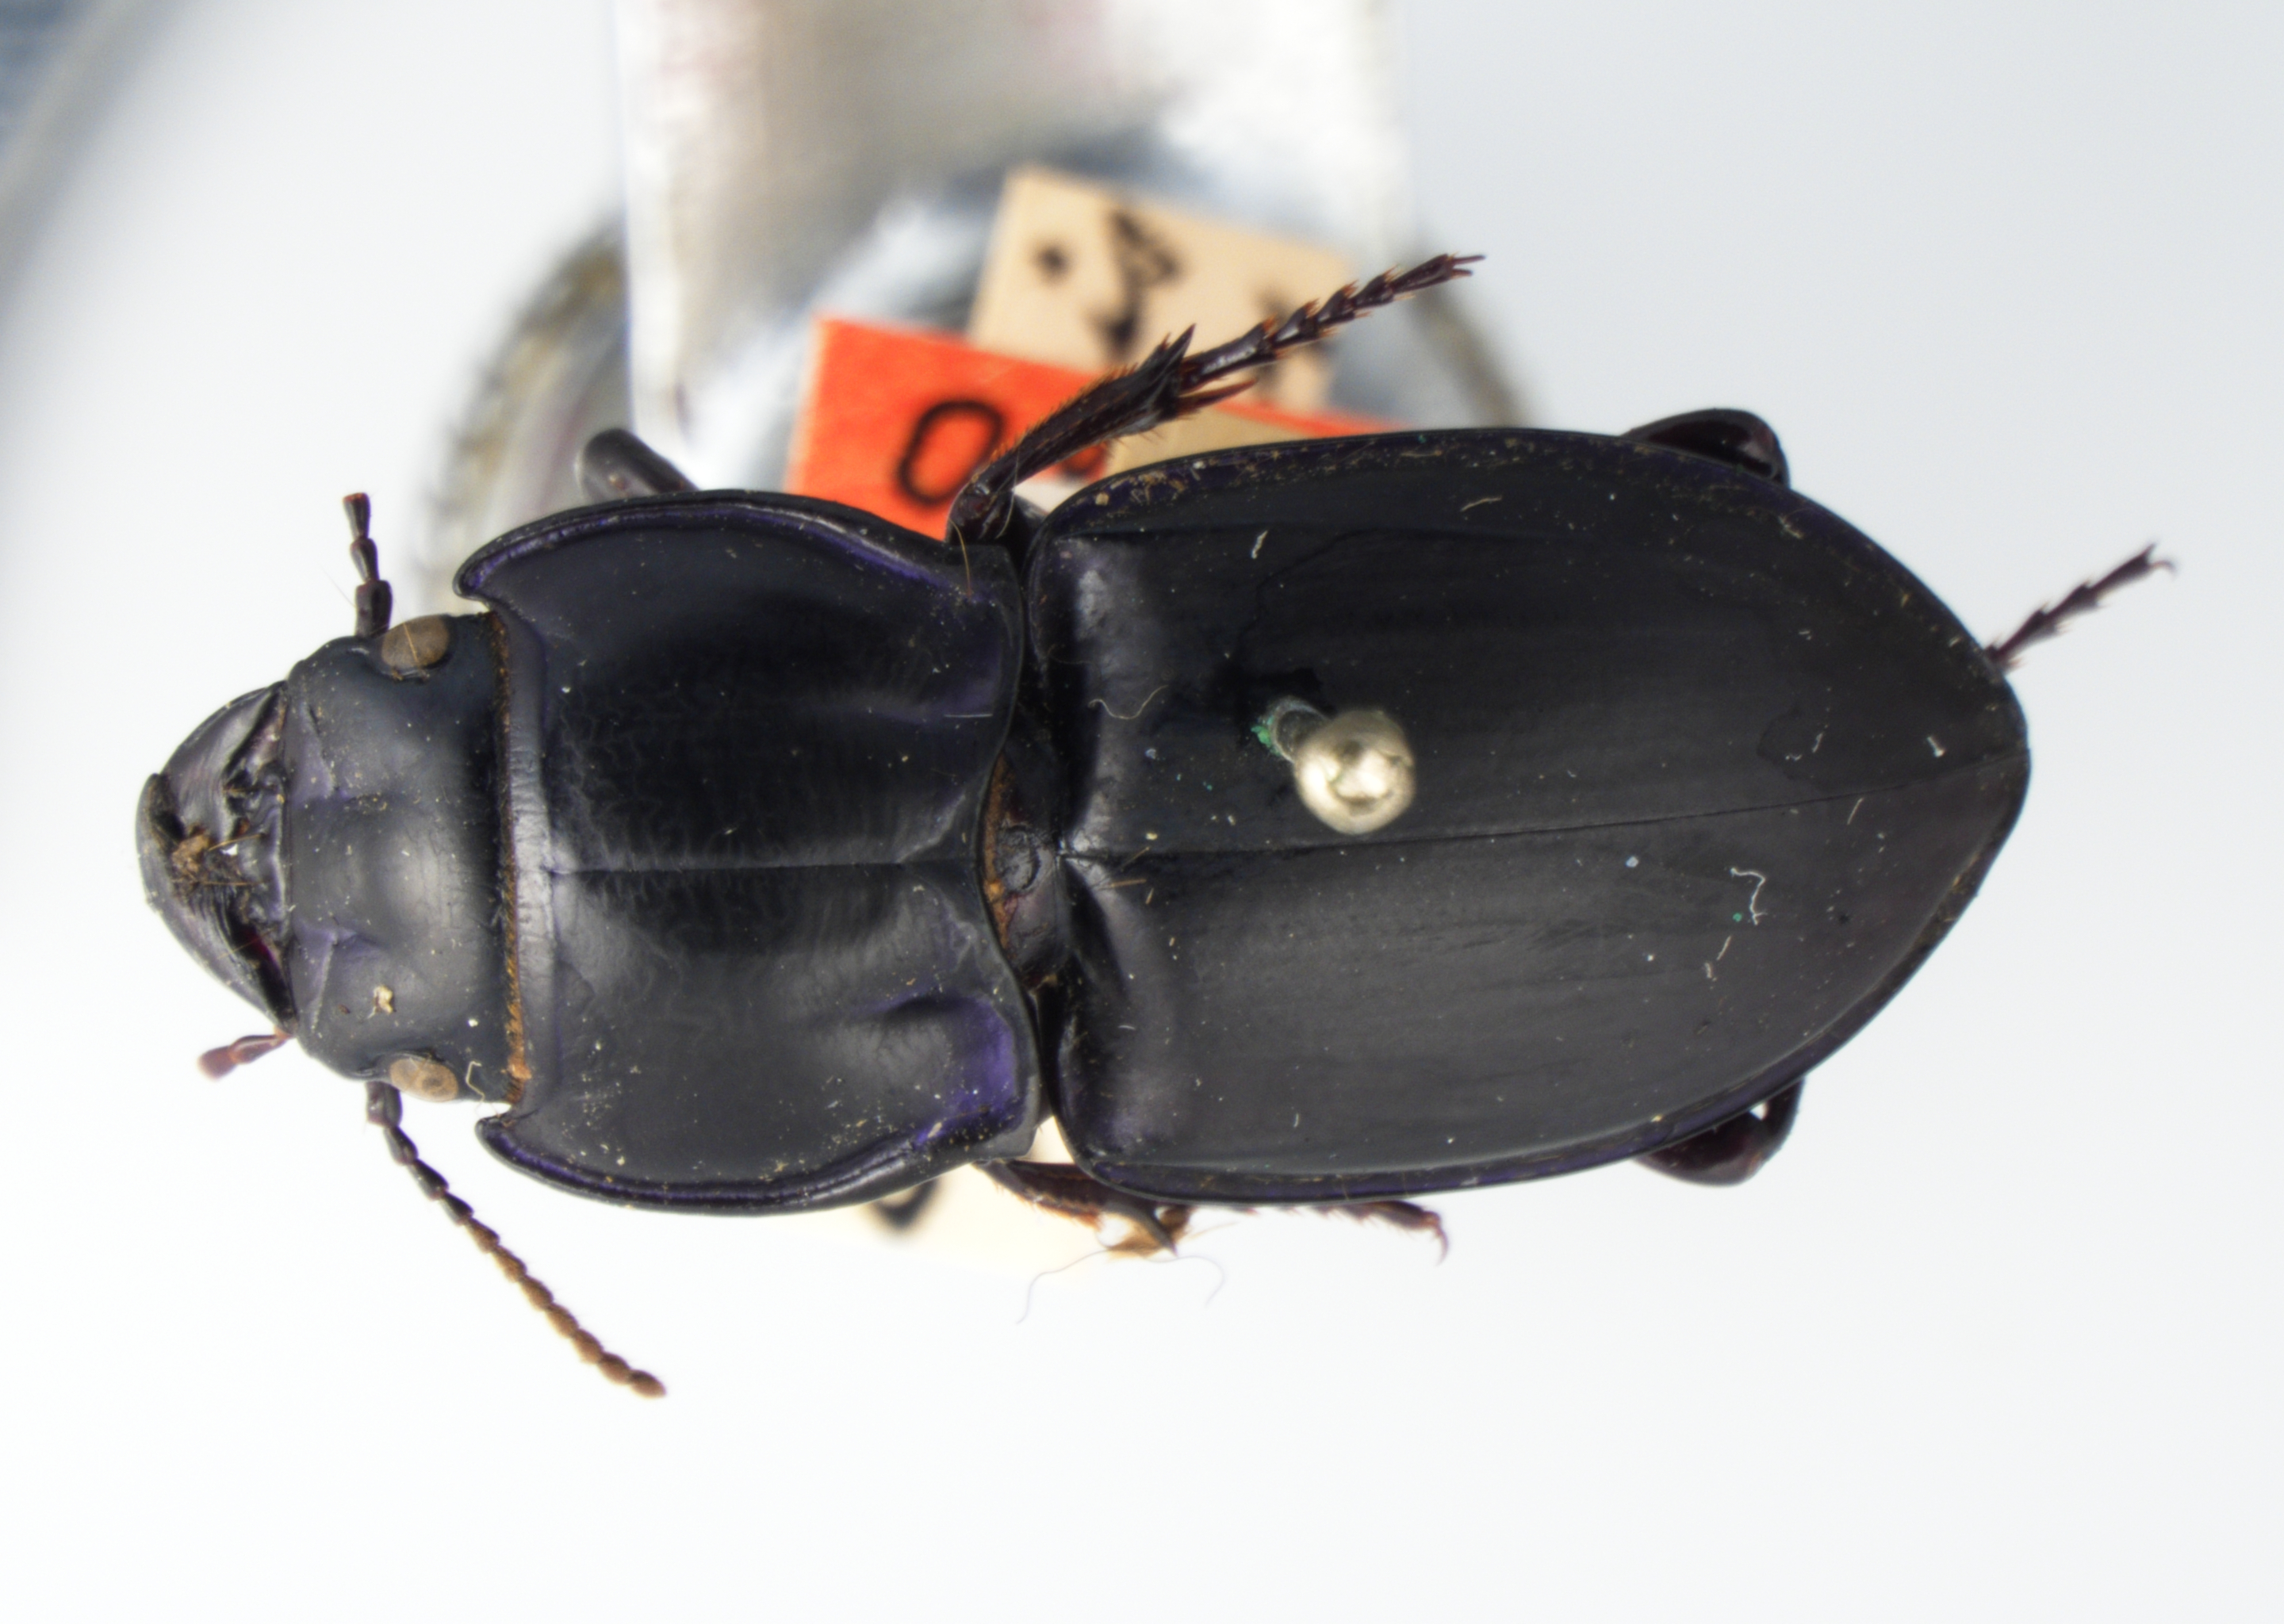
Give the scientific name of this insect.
Pasimachus opacipennis
